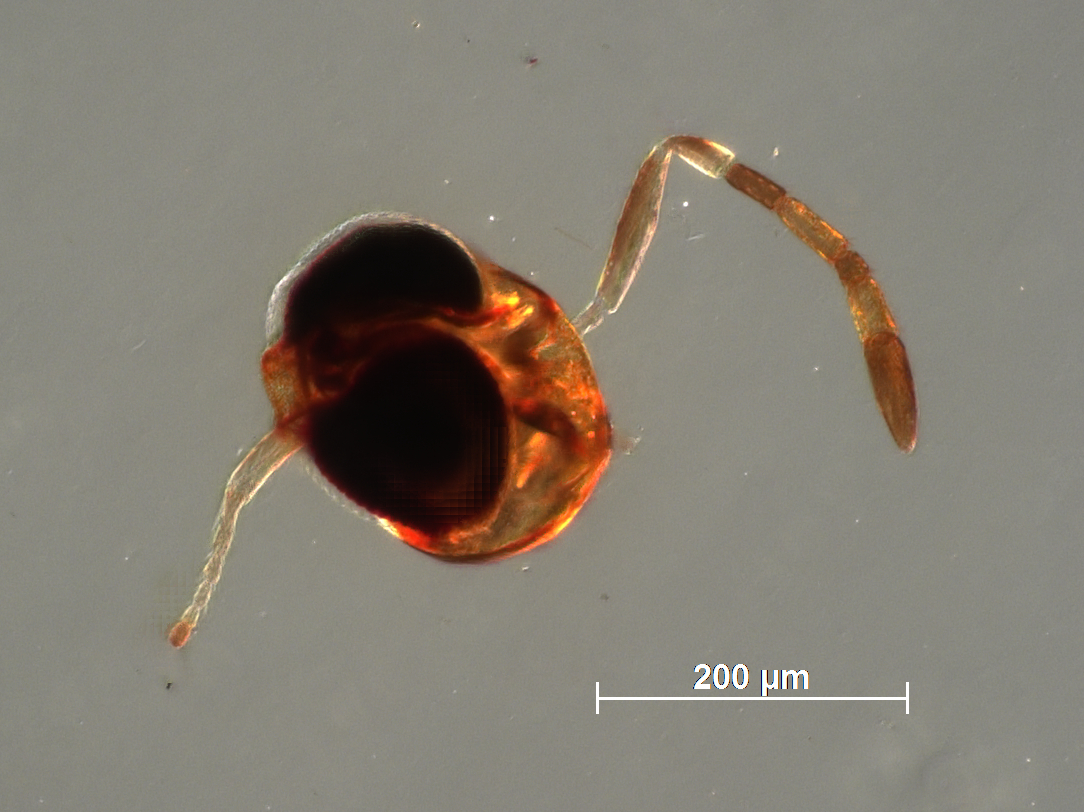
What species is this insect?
Azotidae palauensis
